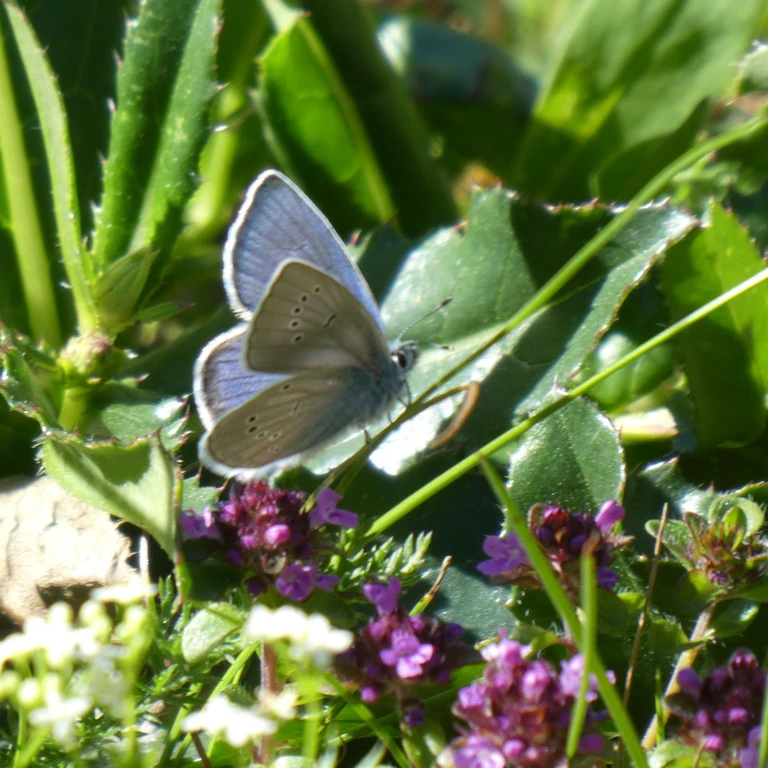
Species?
Cyaniris semiargus
